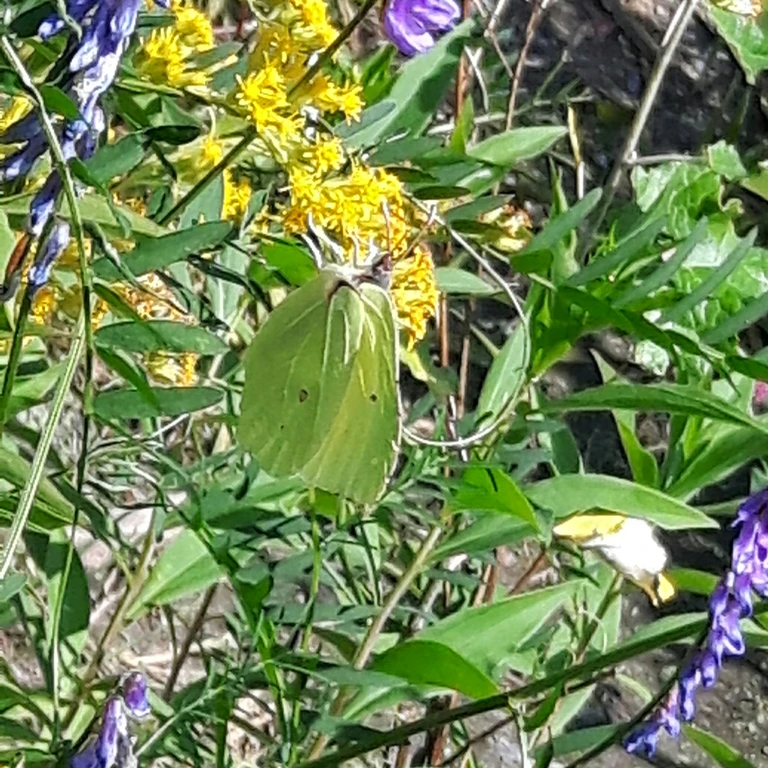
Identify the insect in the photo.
Gonepteryx rhamni
